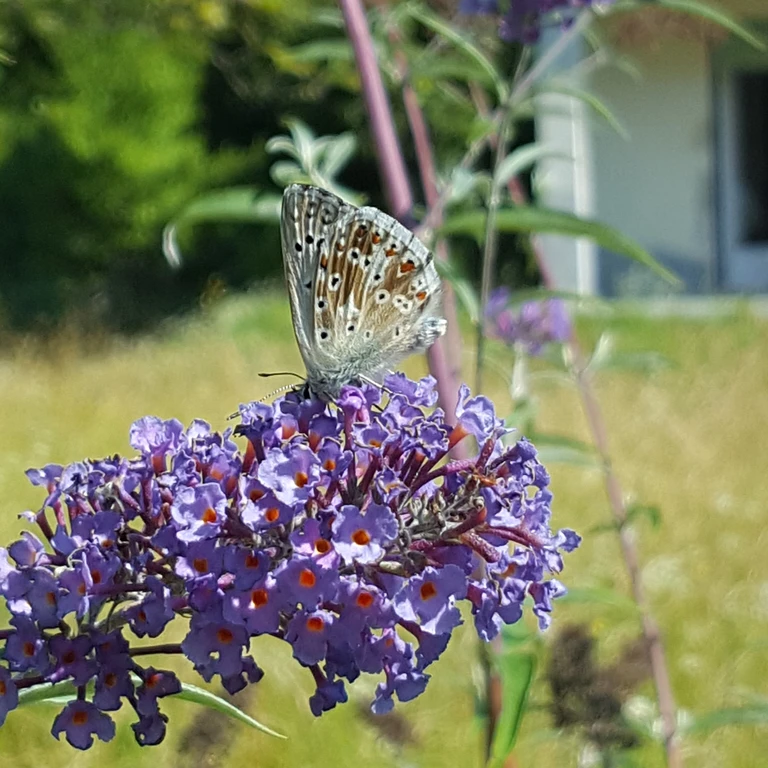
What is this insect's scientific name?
Lysandra coridon
